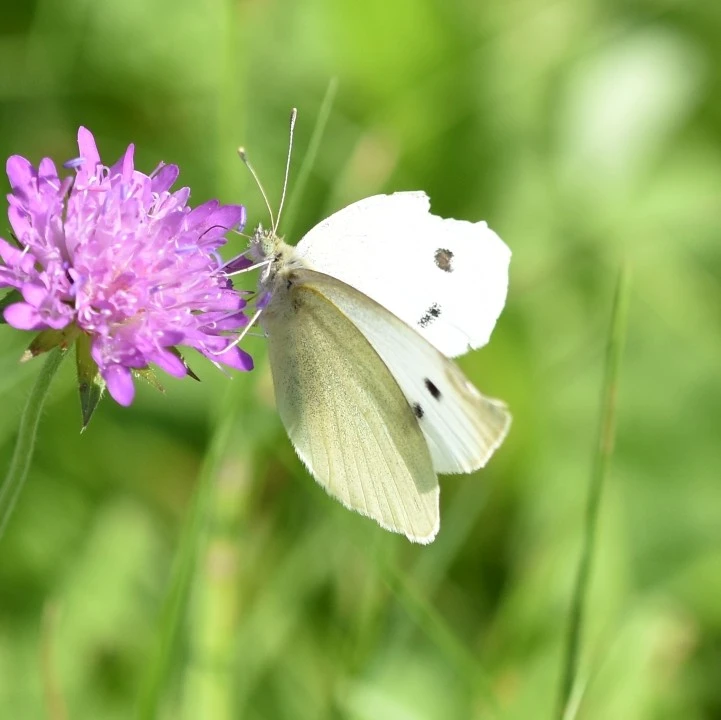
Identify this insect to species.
Pieris rapae
